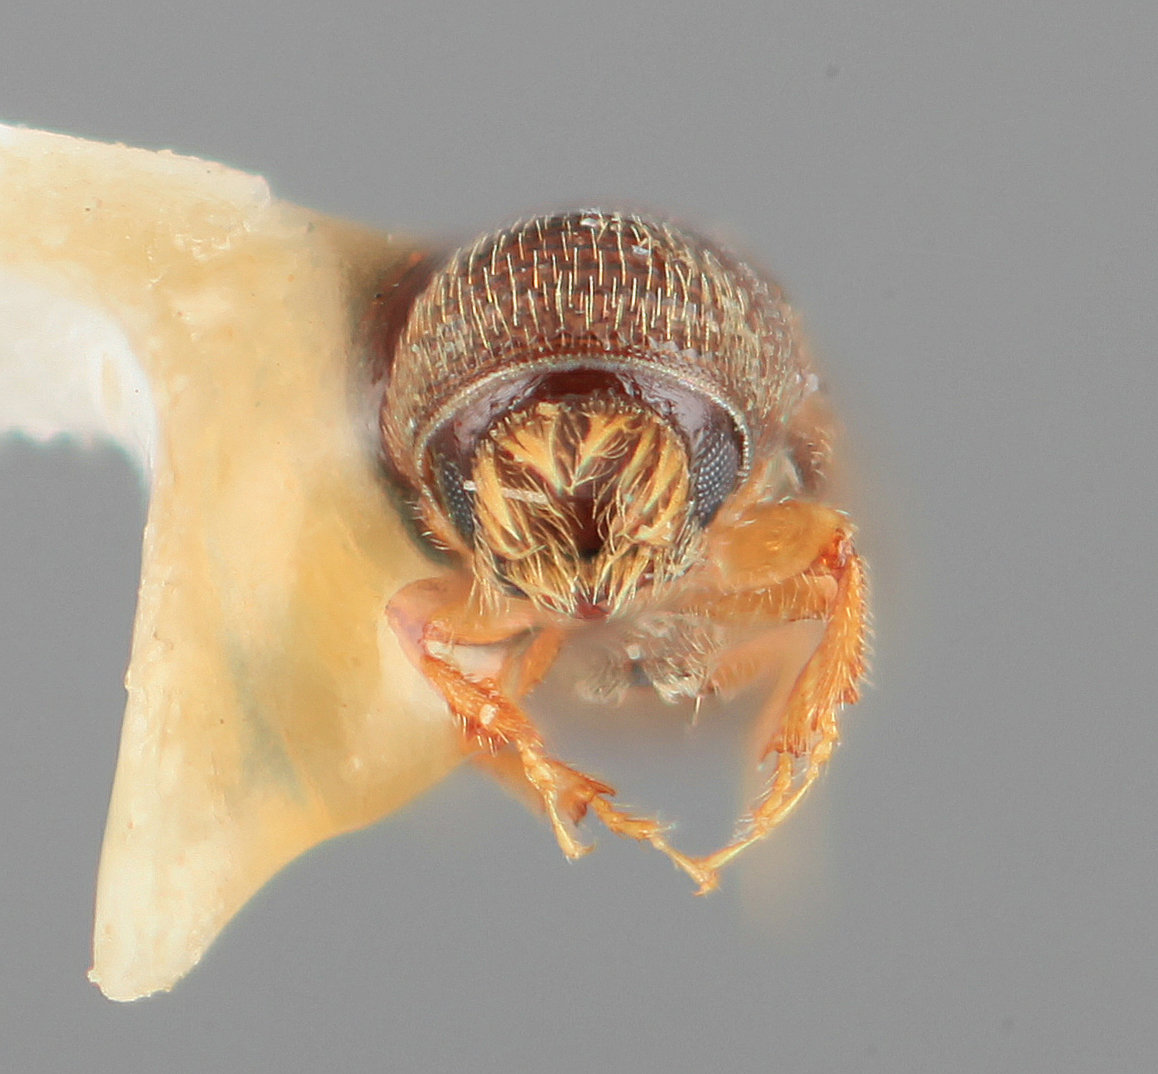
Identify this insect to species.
Pityophthorus sobrinus
